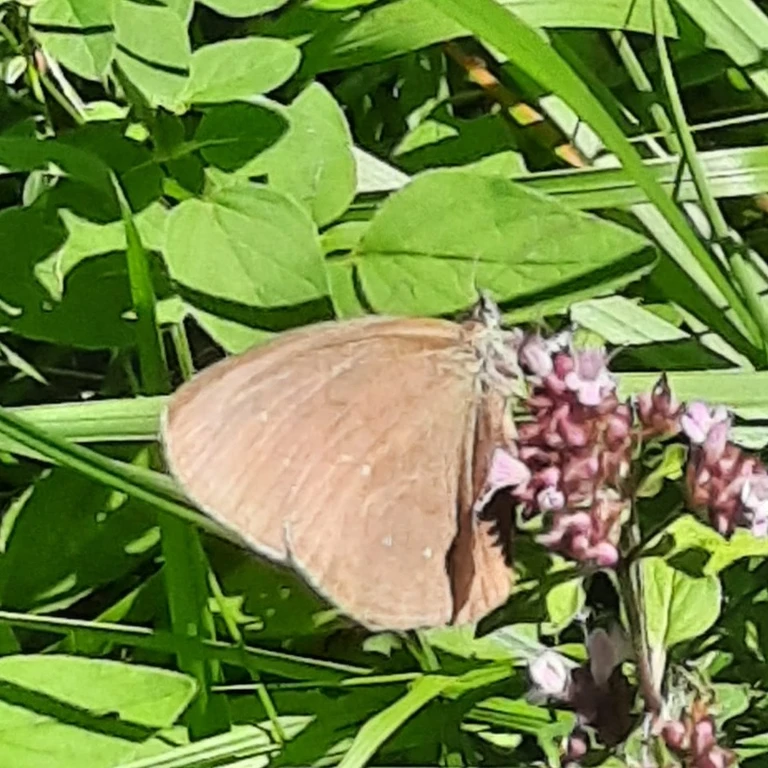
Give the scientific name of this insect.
Aphantopus hyperantus
